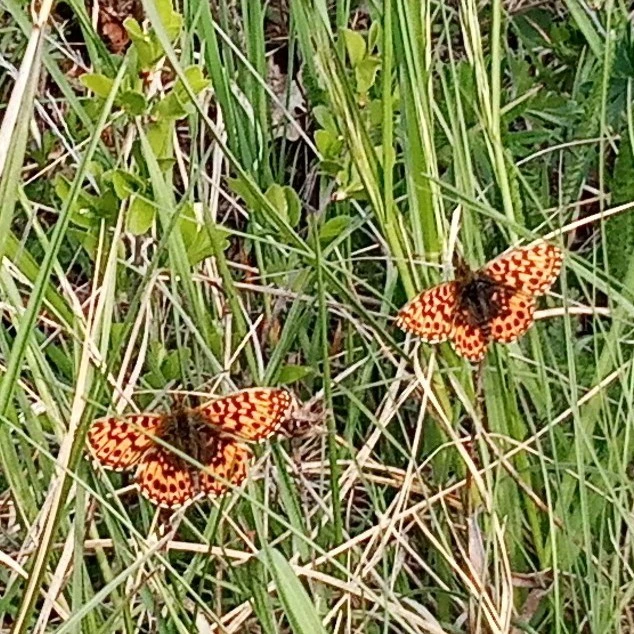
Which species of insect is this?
Boloria dia
